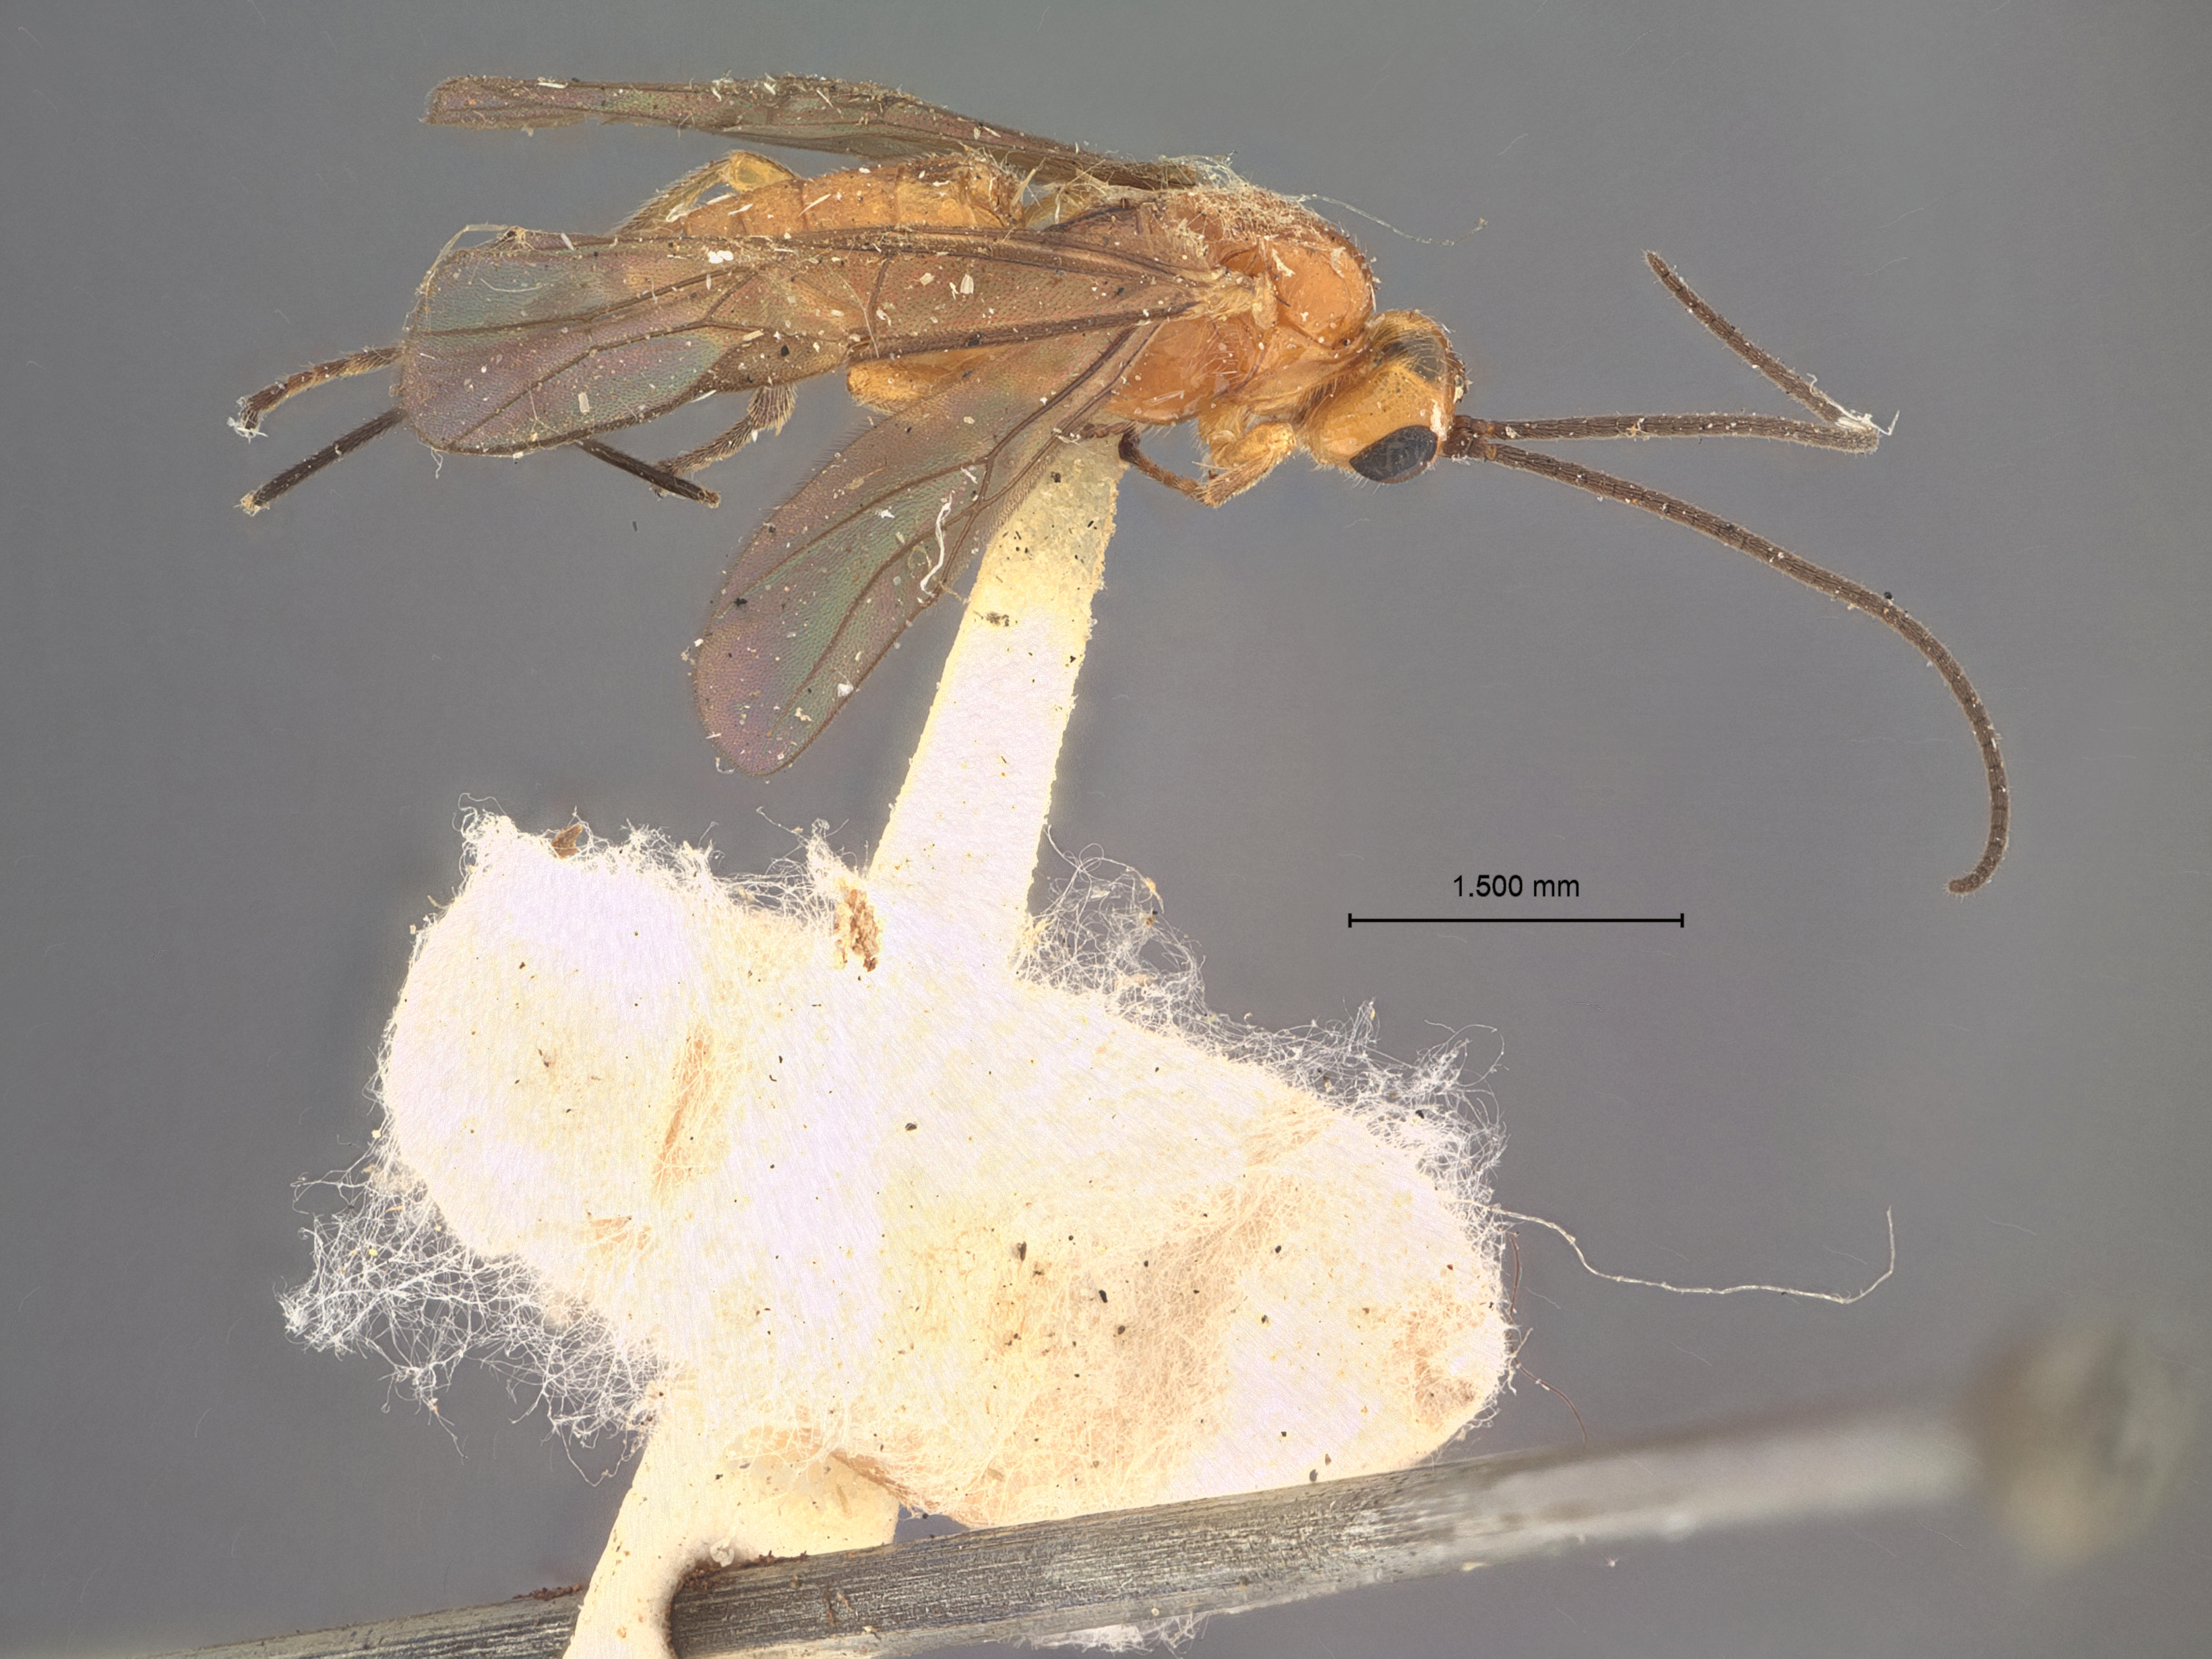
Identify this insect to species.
Microbracon oenotherae
